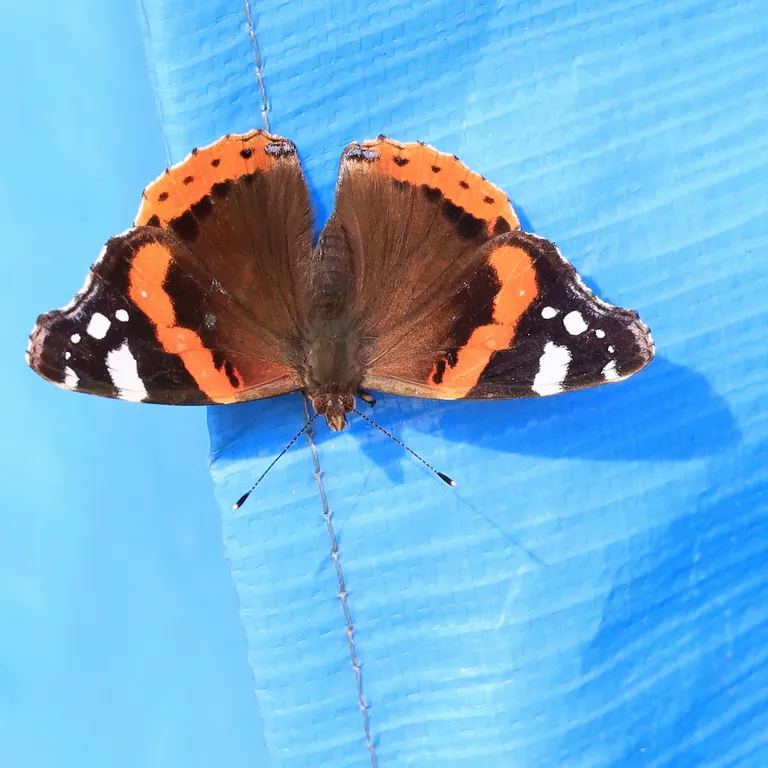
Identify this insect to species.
Vanessa atalanta
